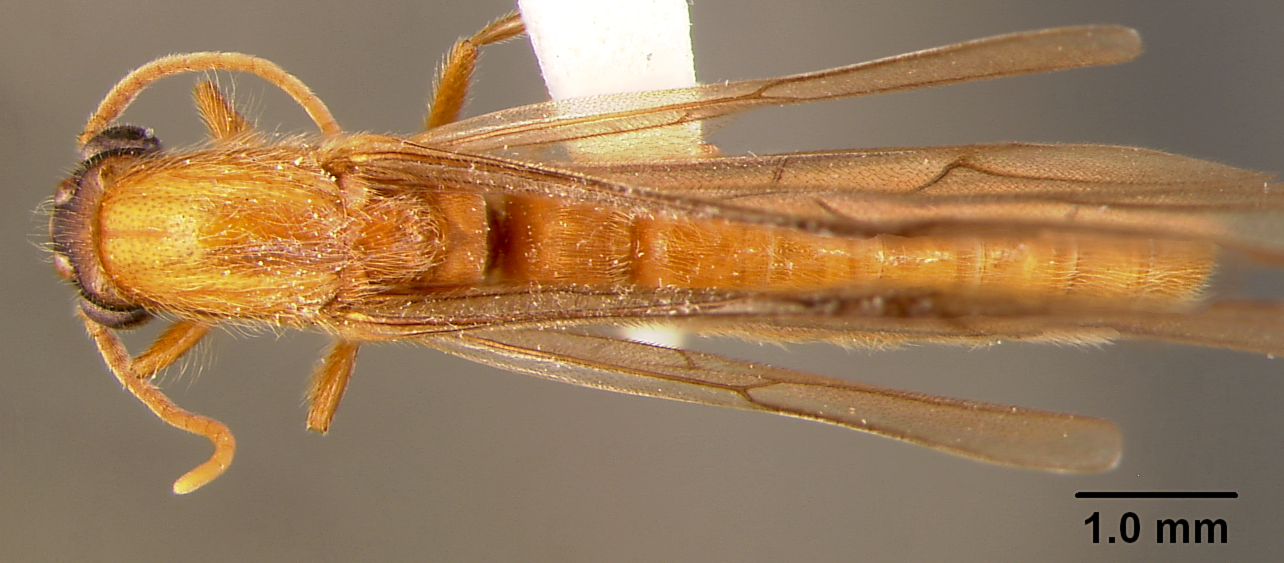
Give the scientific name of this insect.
Neivamyrmex quadratoocciputus
